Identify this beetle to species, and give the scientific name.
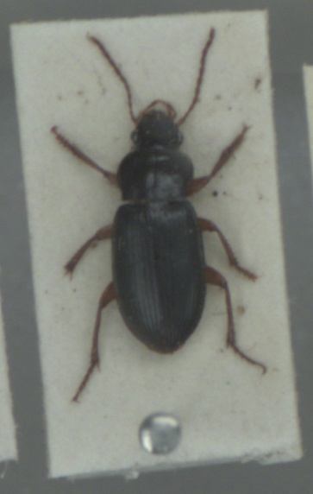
Ophonus rufibarbis
